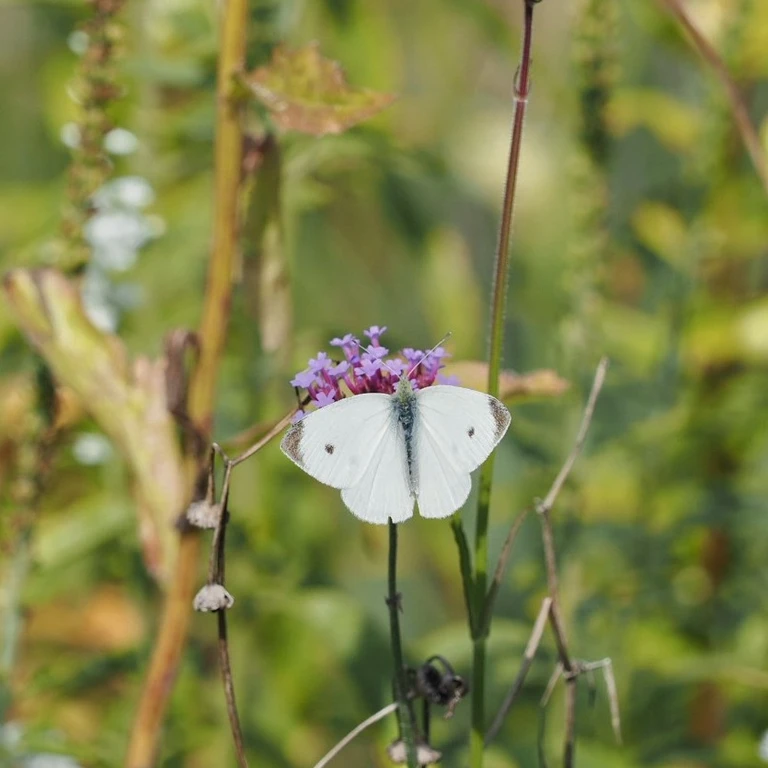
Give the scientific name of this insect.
Pieris rapae
